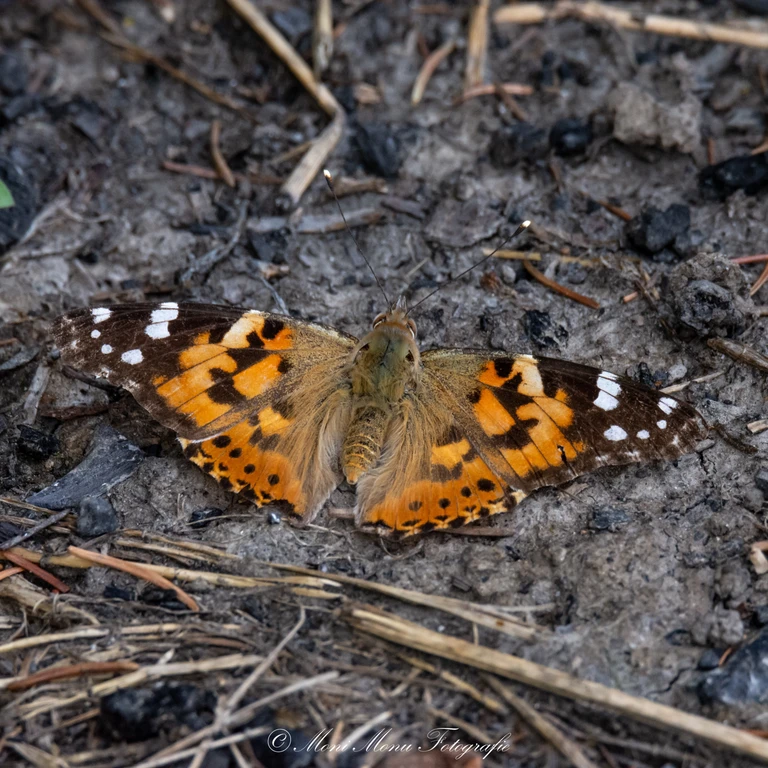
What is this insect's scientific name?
Vanessa cardui
